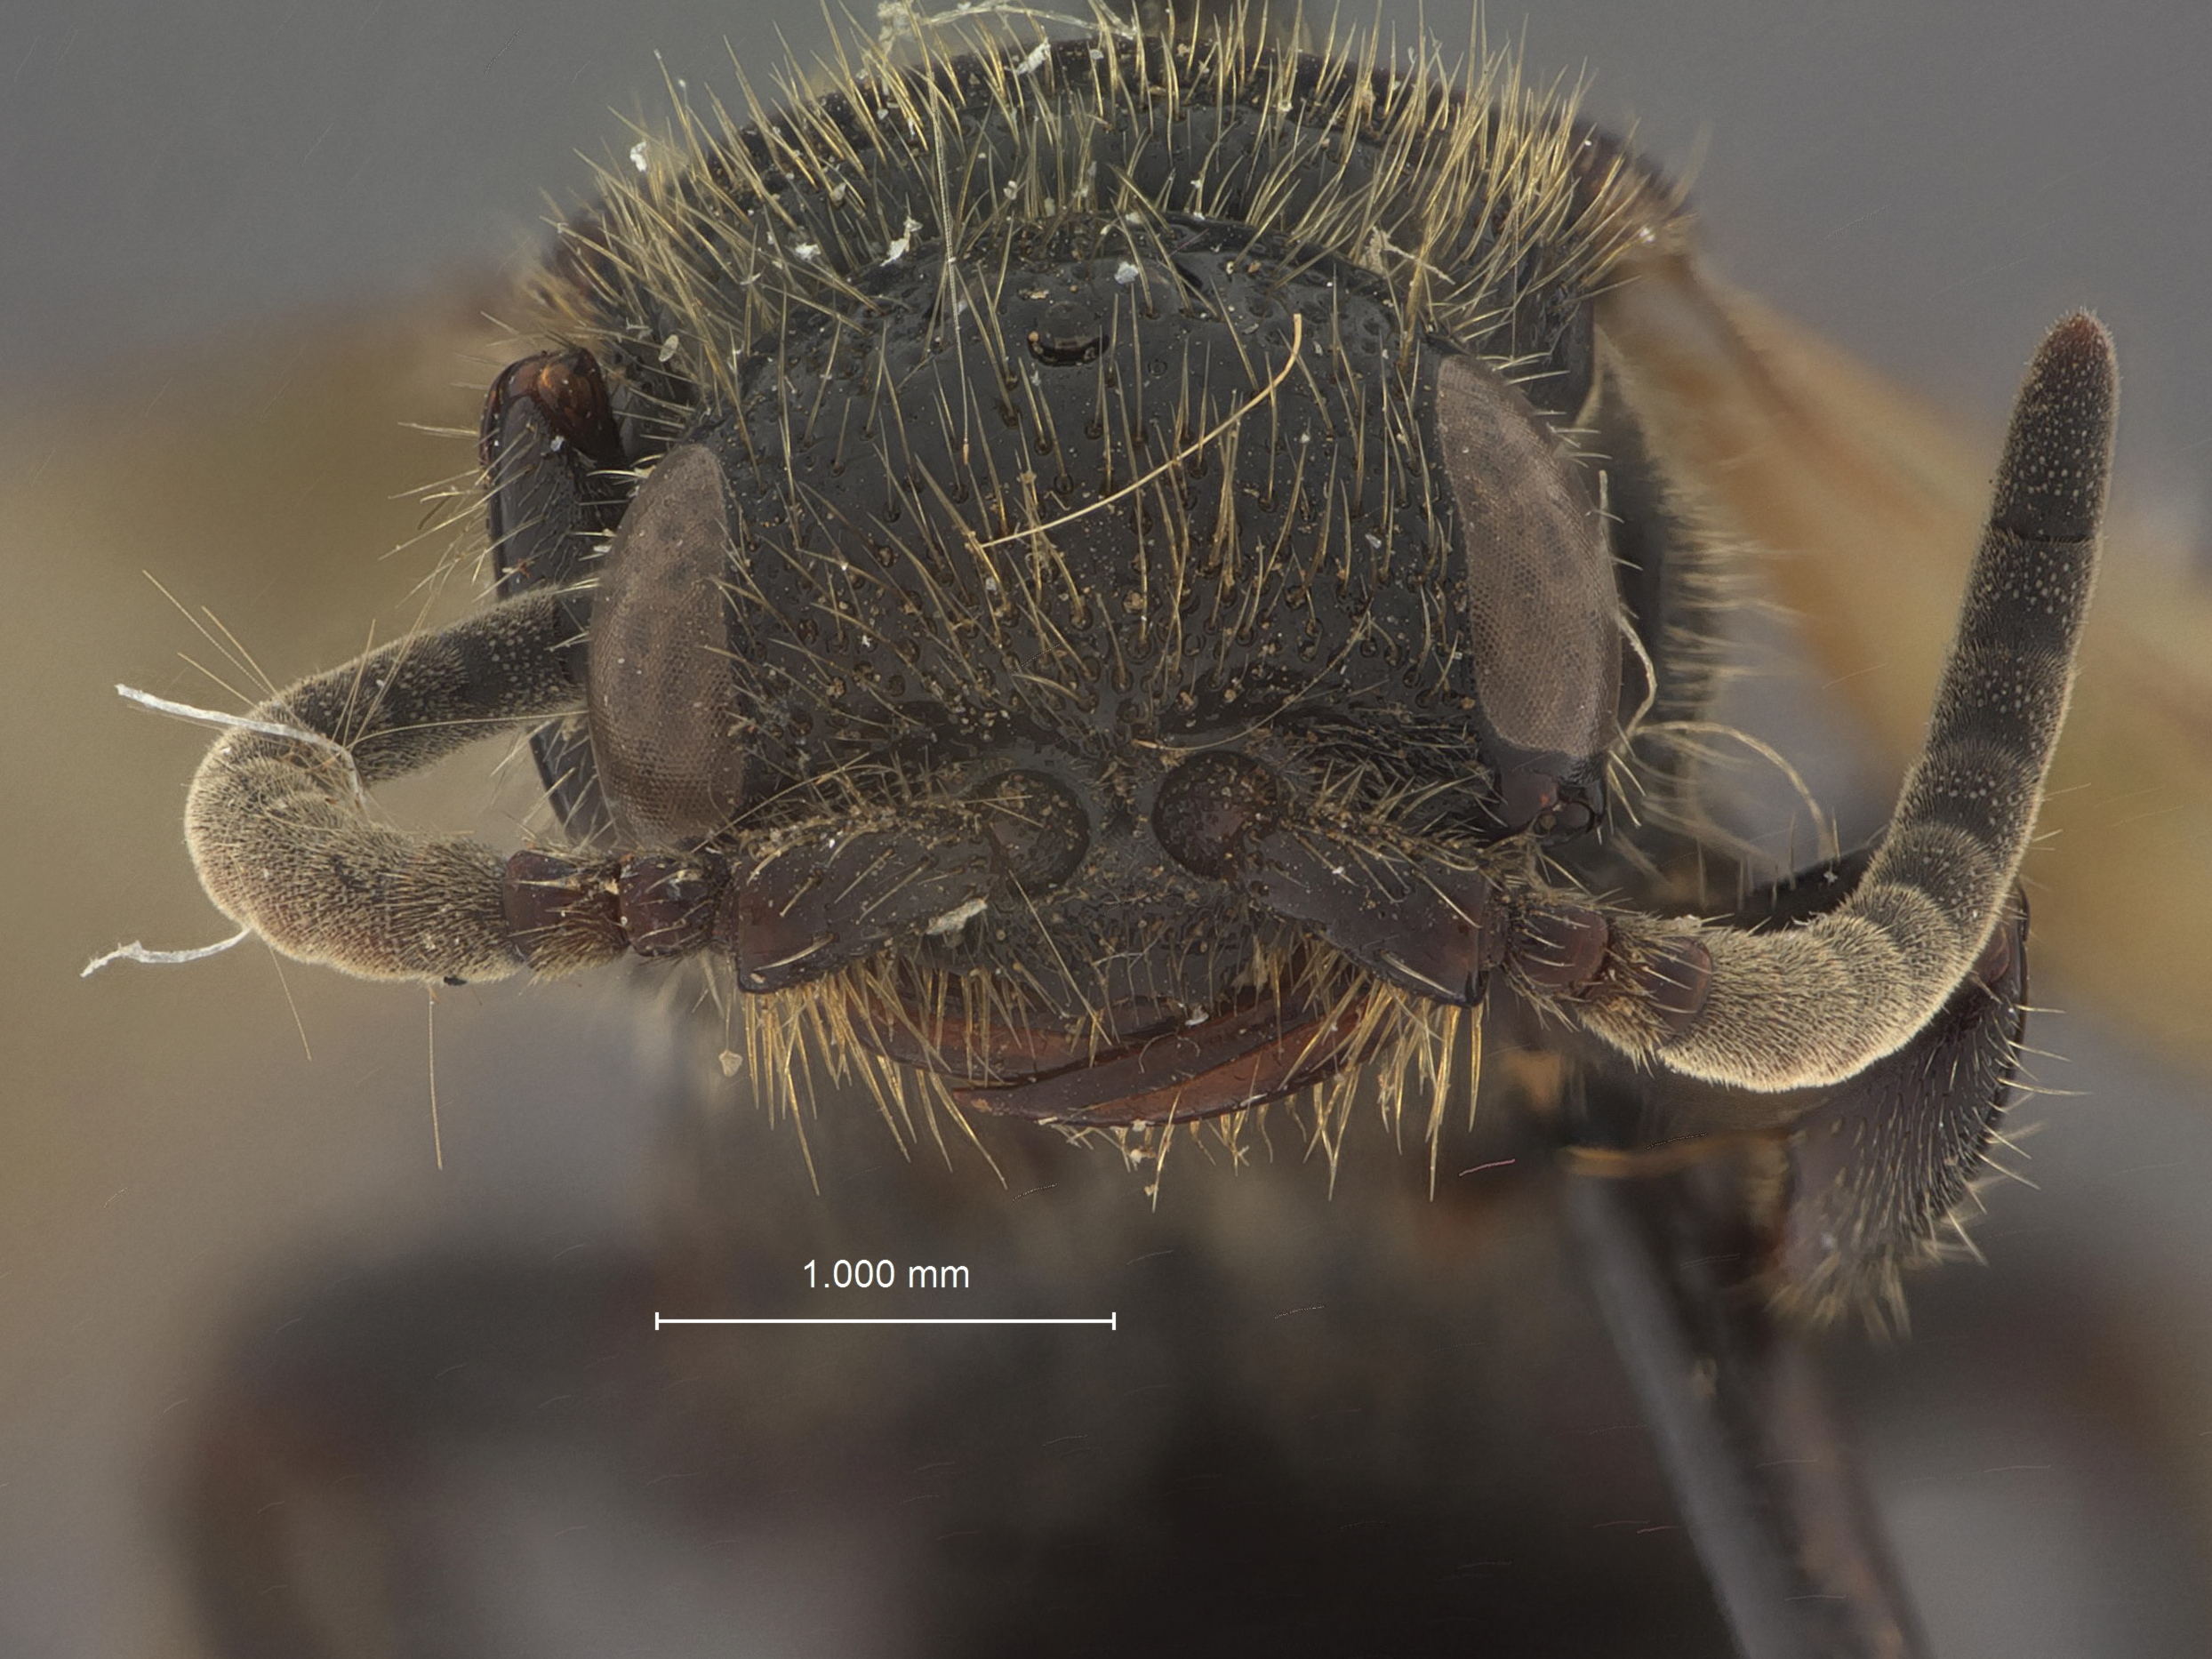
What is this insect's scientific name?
Tiphia s-sexta
